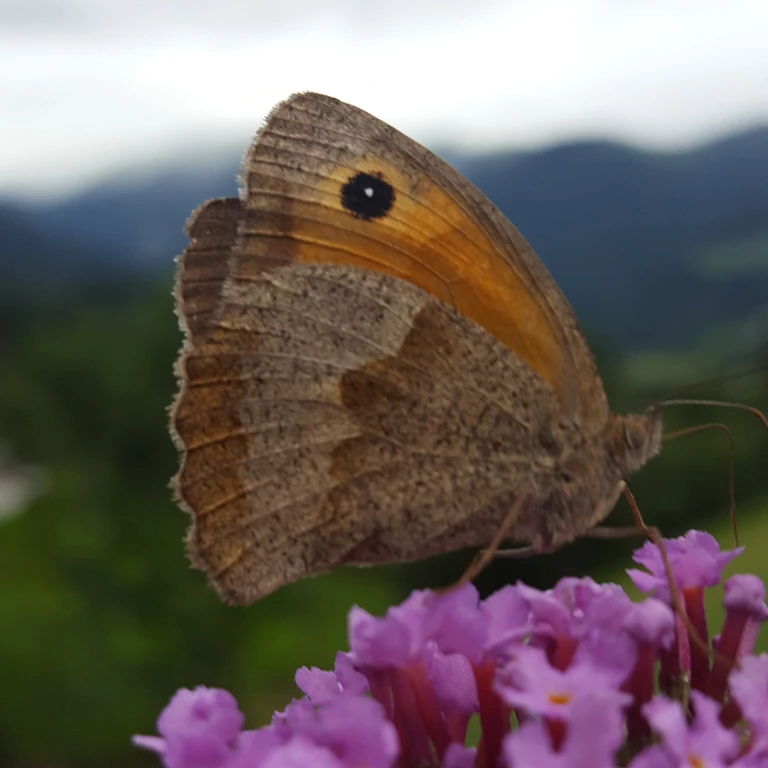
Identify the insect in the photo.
Maniola jurtina
